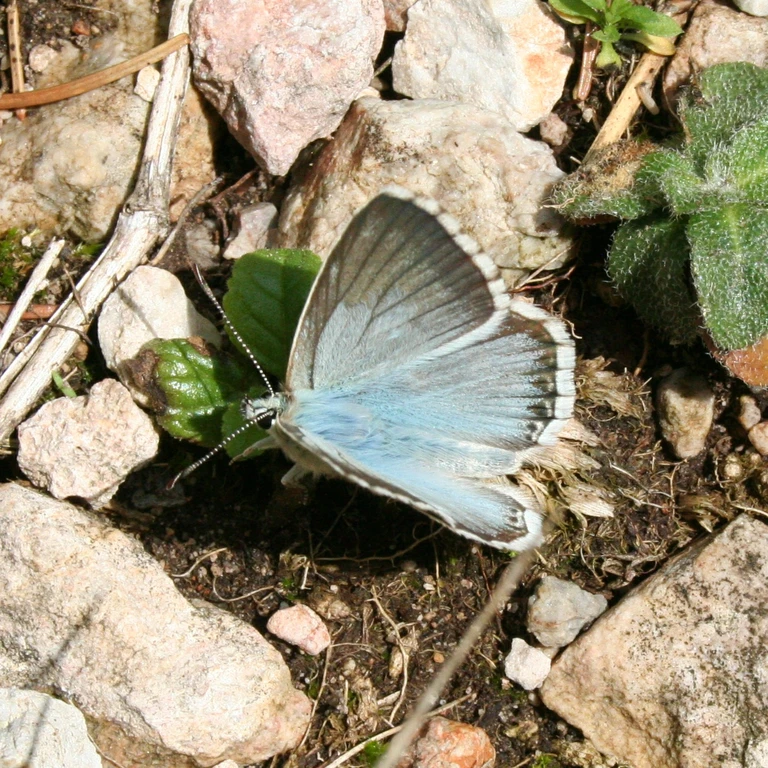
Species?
Lysandra coridon
